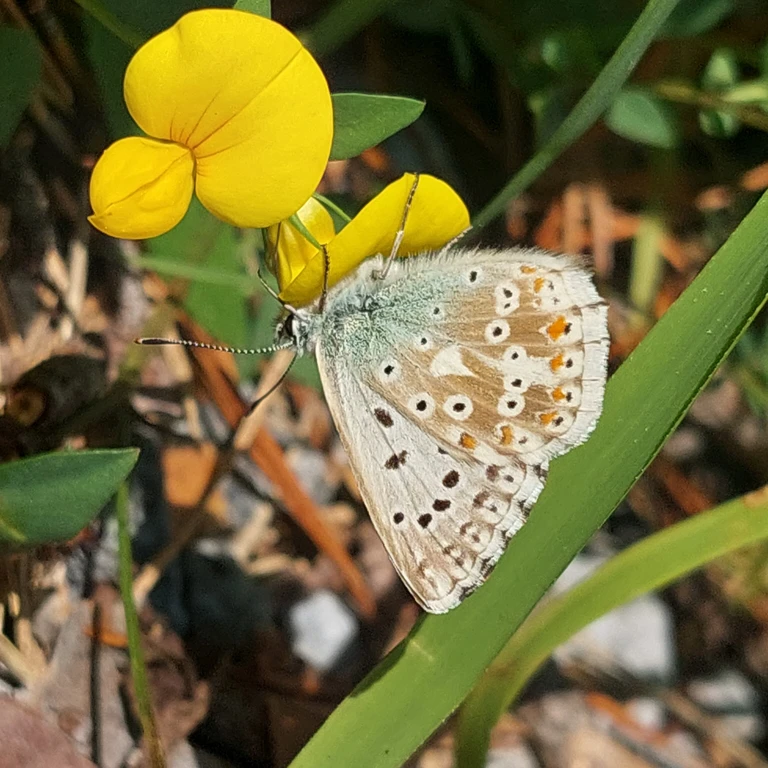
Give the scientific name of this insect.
Lysandra coridon
